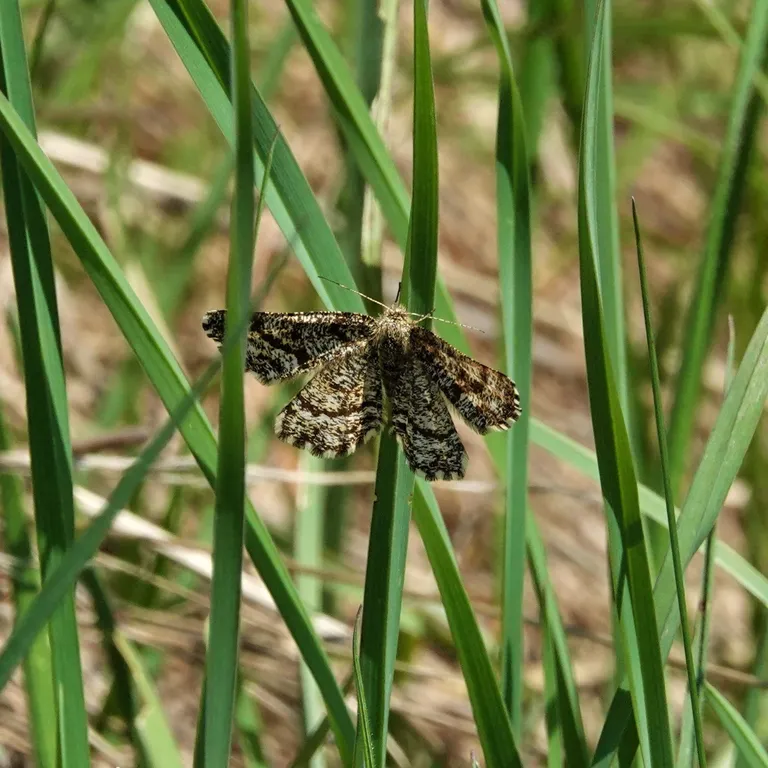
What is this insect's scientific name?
Ematurga atomaria
